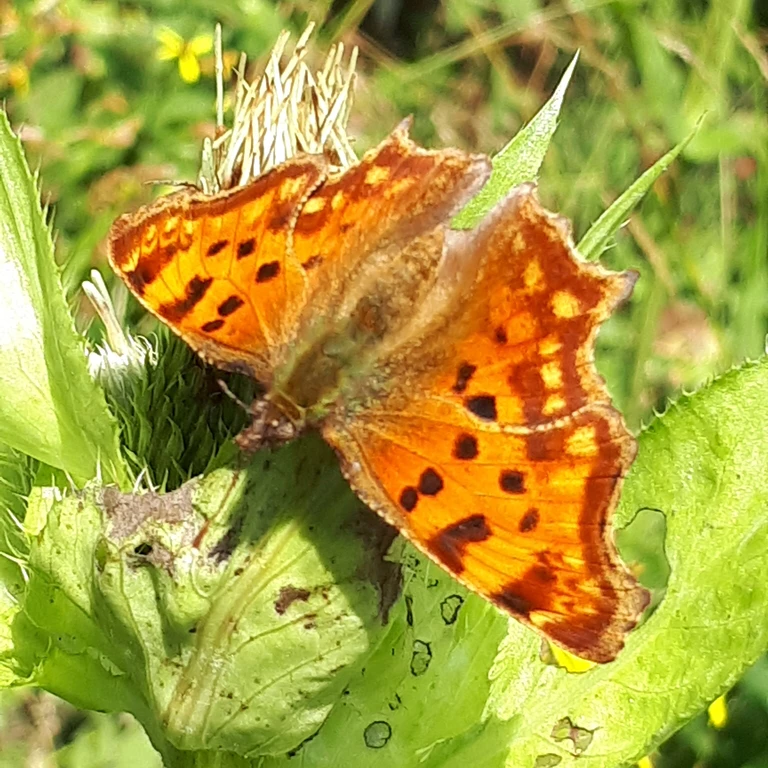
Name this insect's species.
Polygonia c-album
